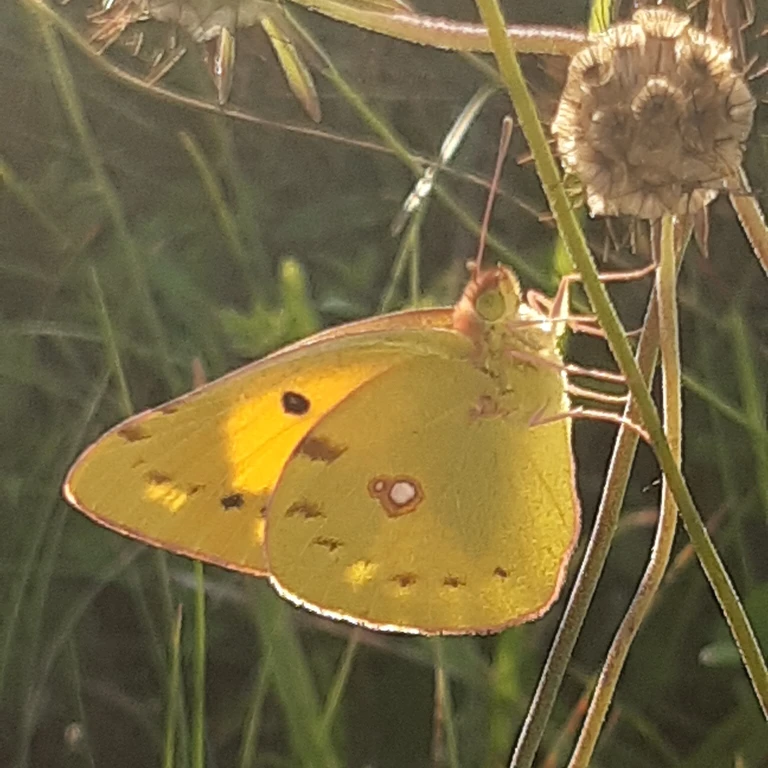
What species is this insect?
Colias croceus
